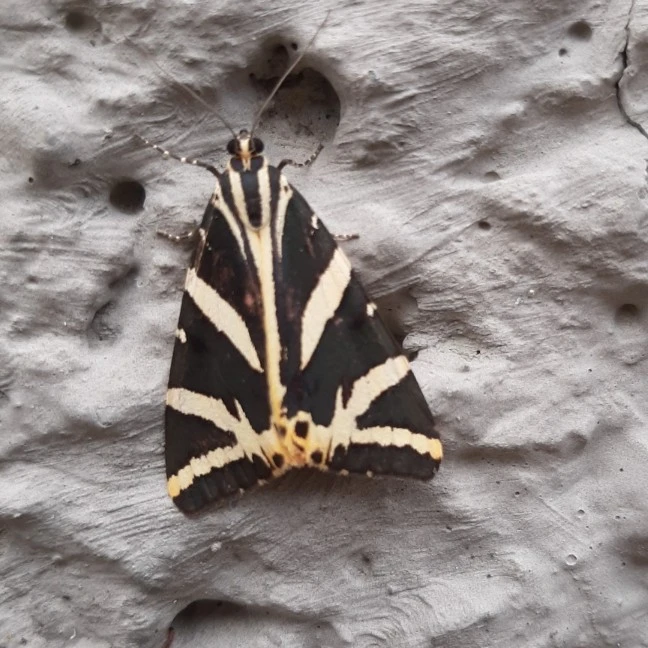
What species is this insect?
Euplagia quadripunctaria
